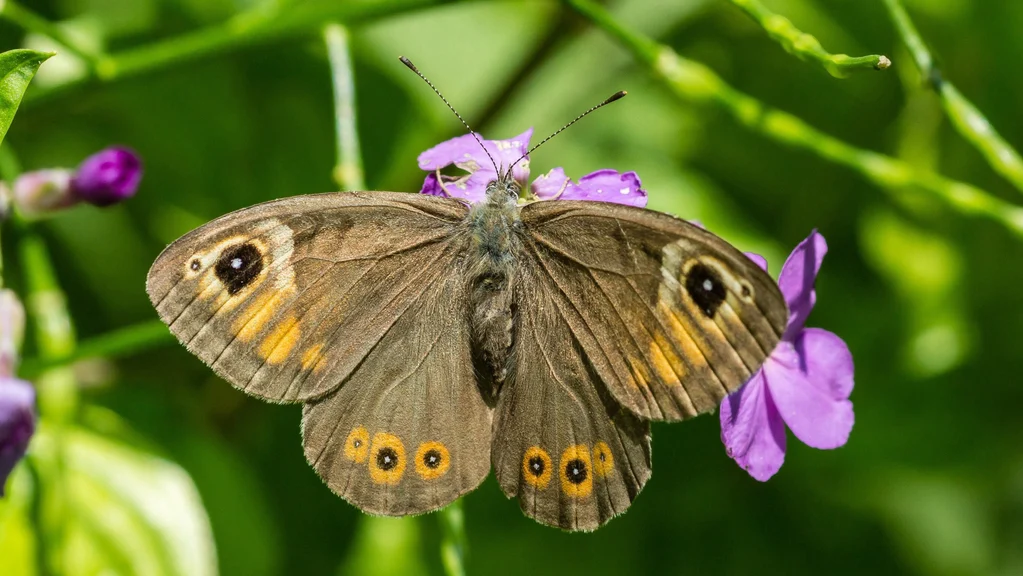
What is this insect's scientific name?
Lasiommata maera (also Pararge maera)
